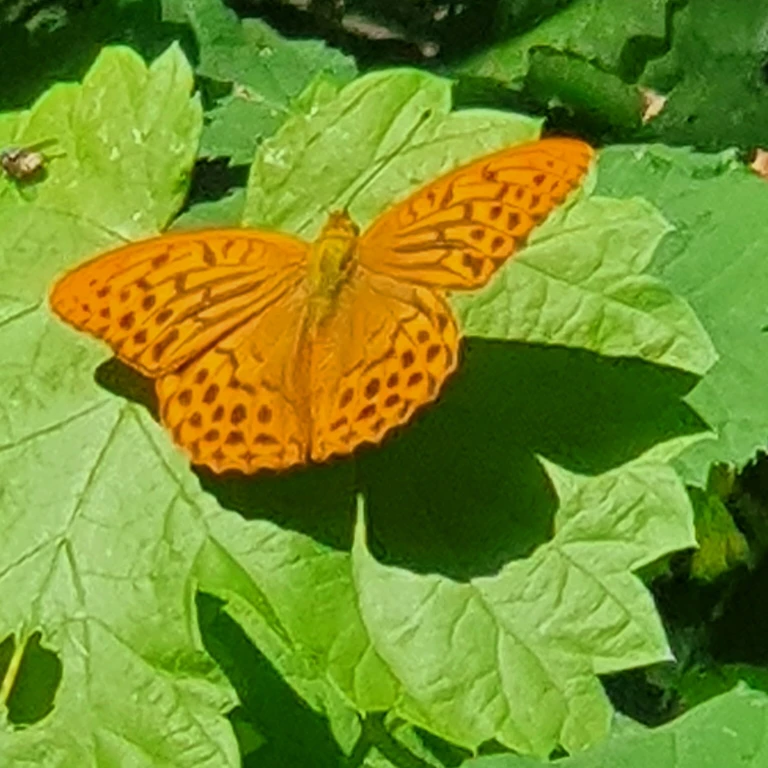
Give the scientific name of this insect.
Argynnis paphia
